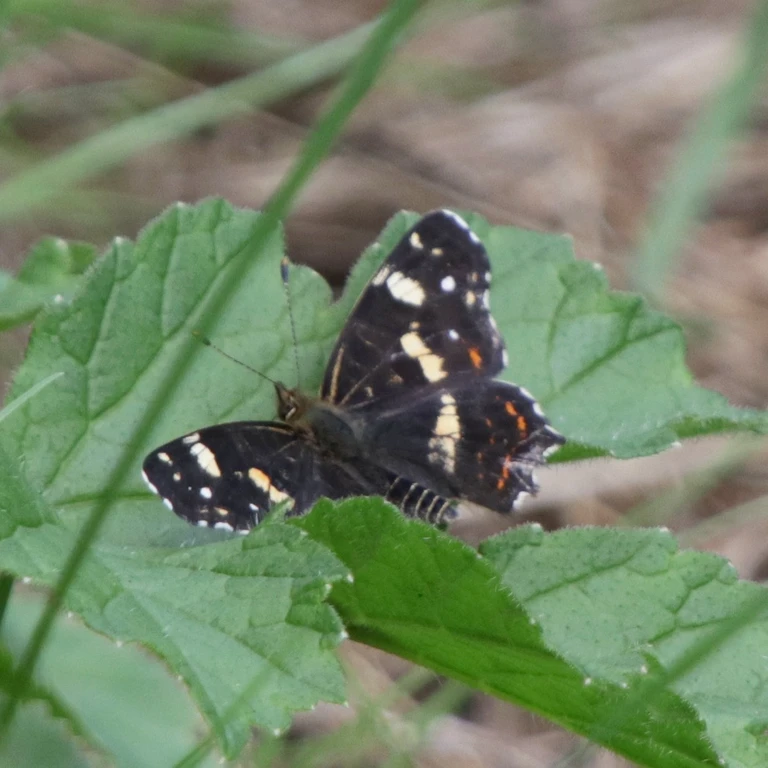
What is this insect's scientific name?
Araschnia levana
